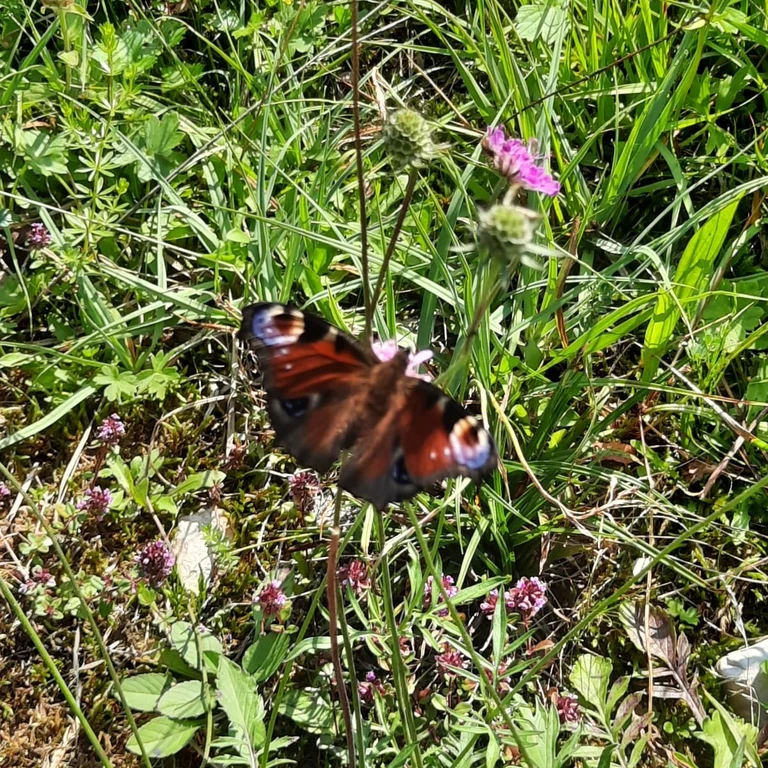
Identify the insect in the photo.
Aglais io
